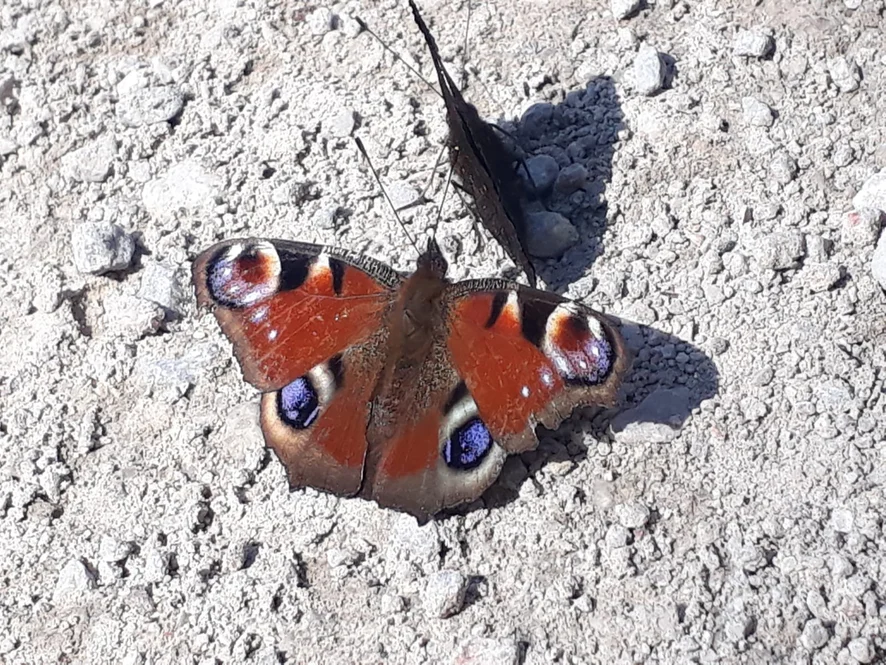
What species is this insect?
Aglais io
